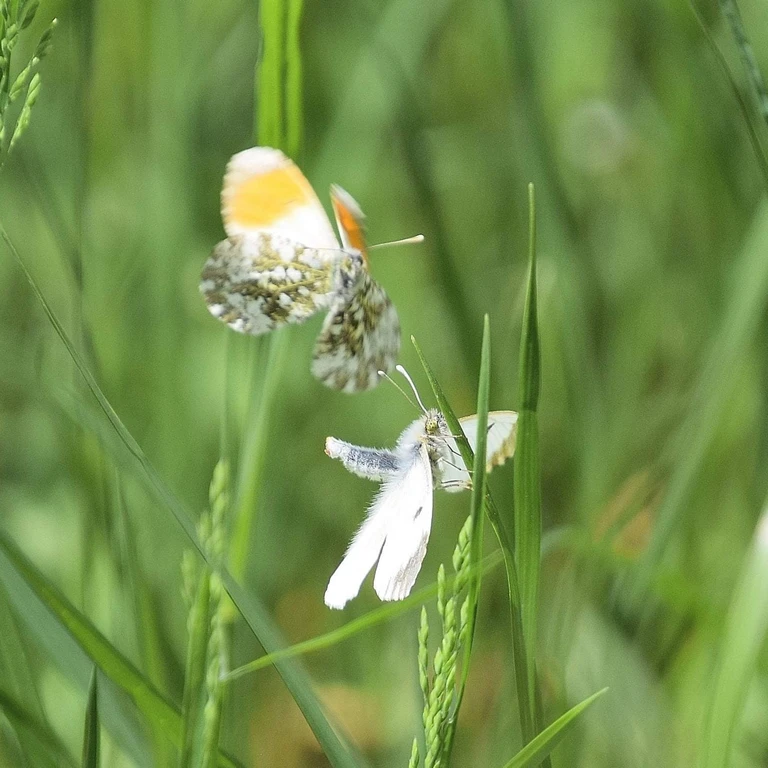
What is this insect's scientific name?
Anthocharis cardamines
